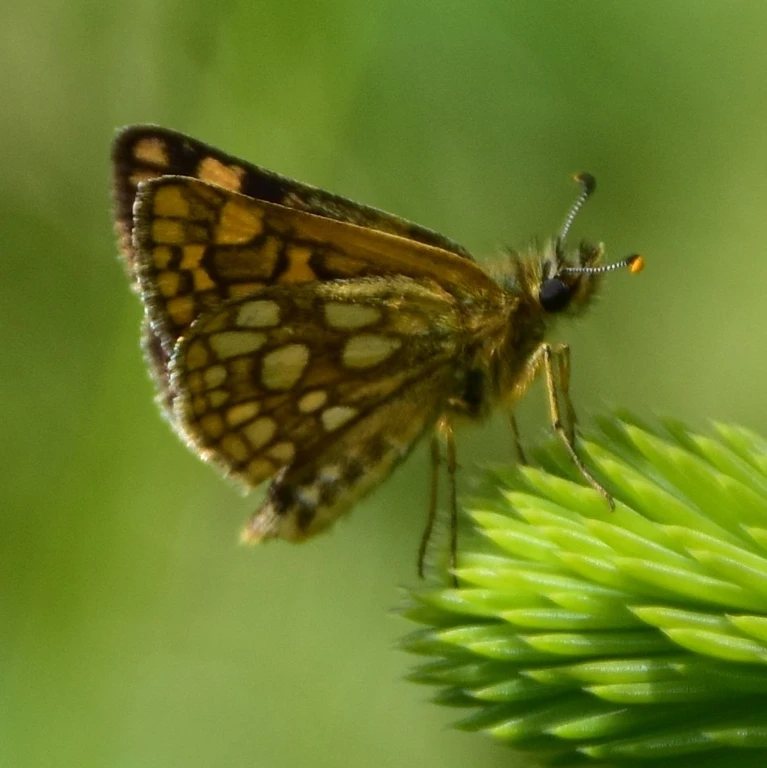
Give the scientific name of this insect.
Carterocephalus palaemon
